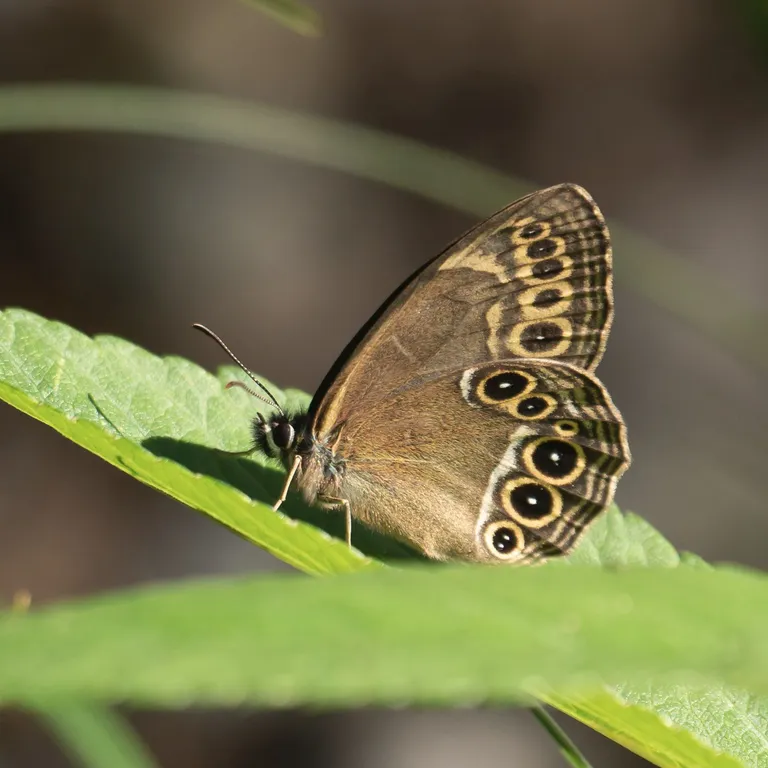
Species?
Lopinga achine (also Pararge achine)
